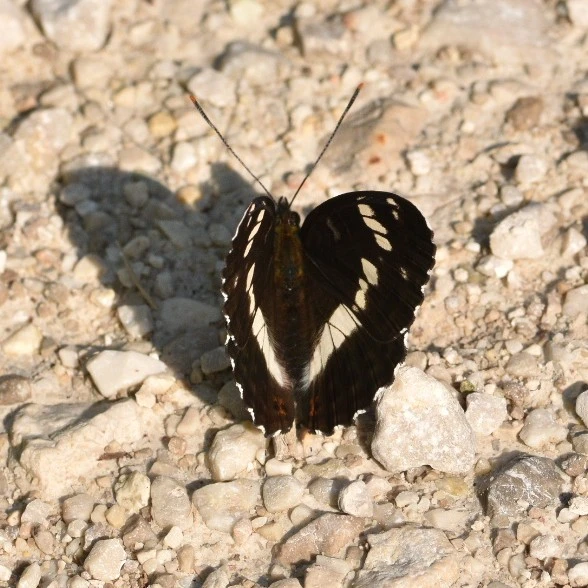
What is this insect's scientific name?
Limenitis camilla (also Ladoga camilla)
